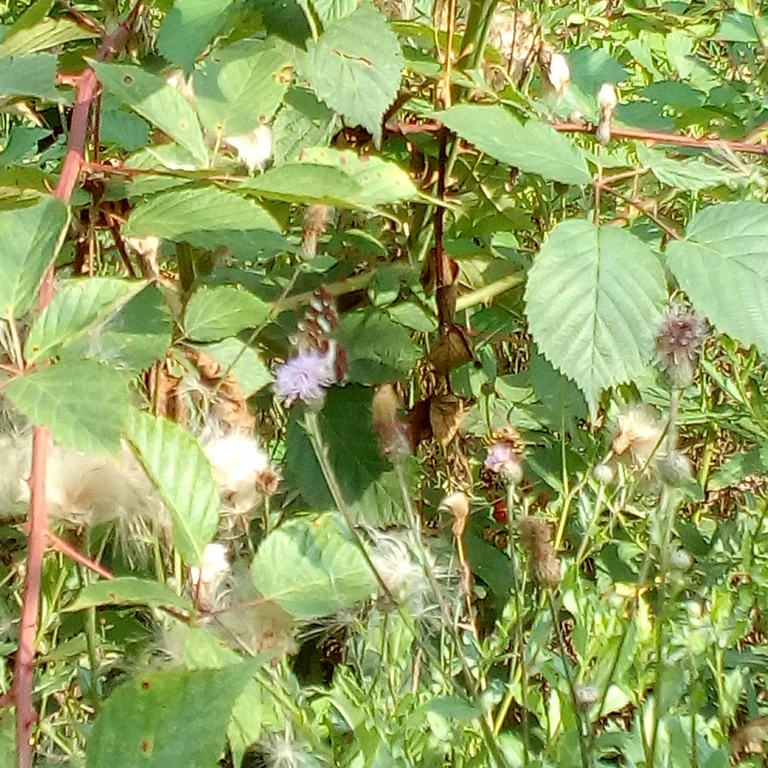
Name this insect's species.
Araschnia levana
